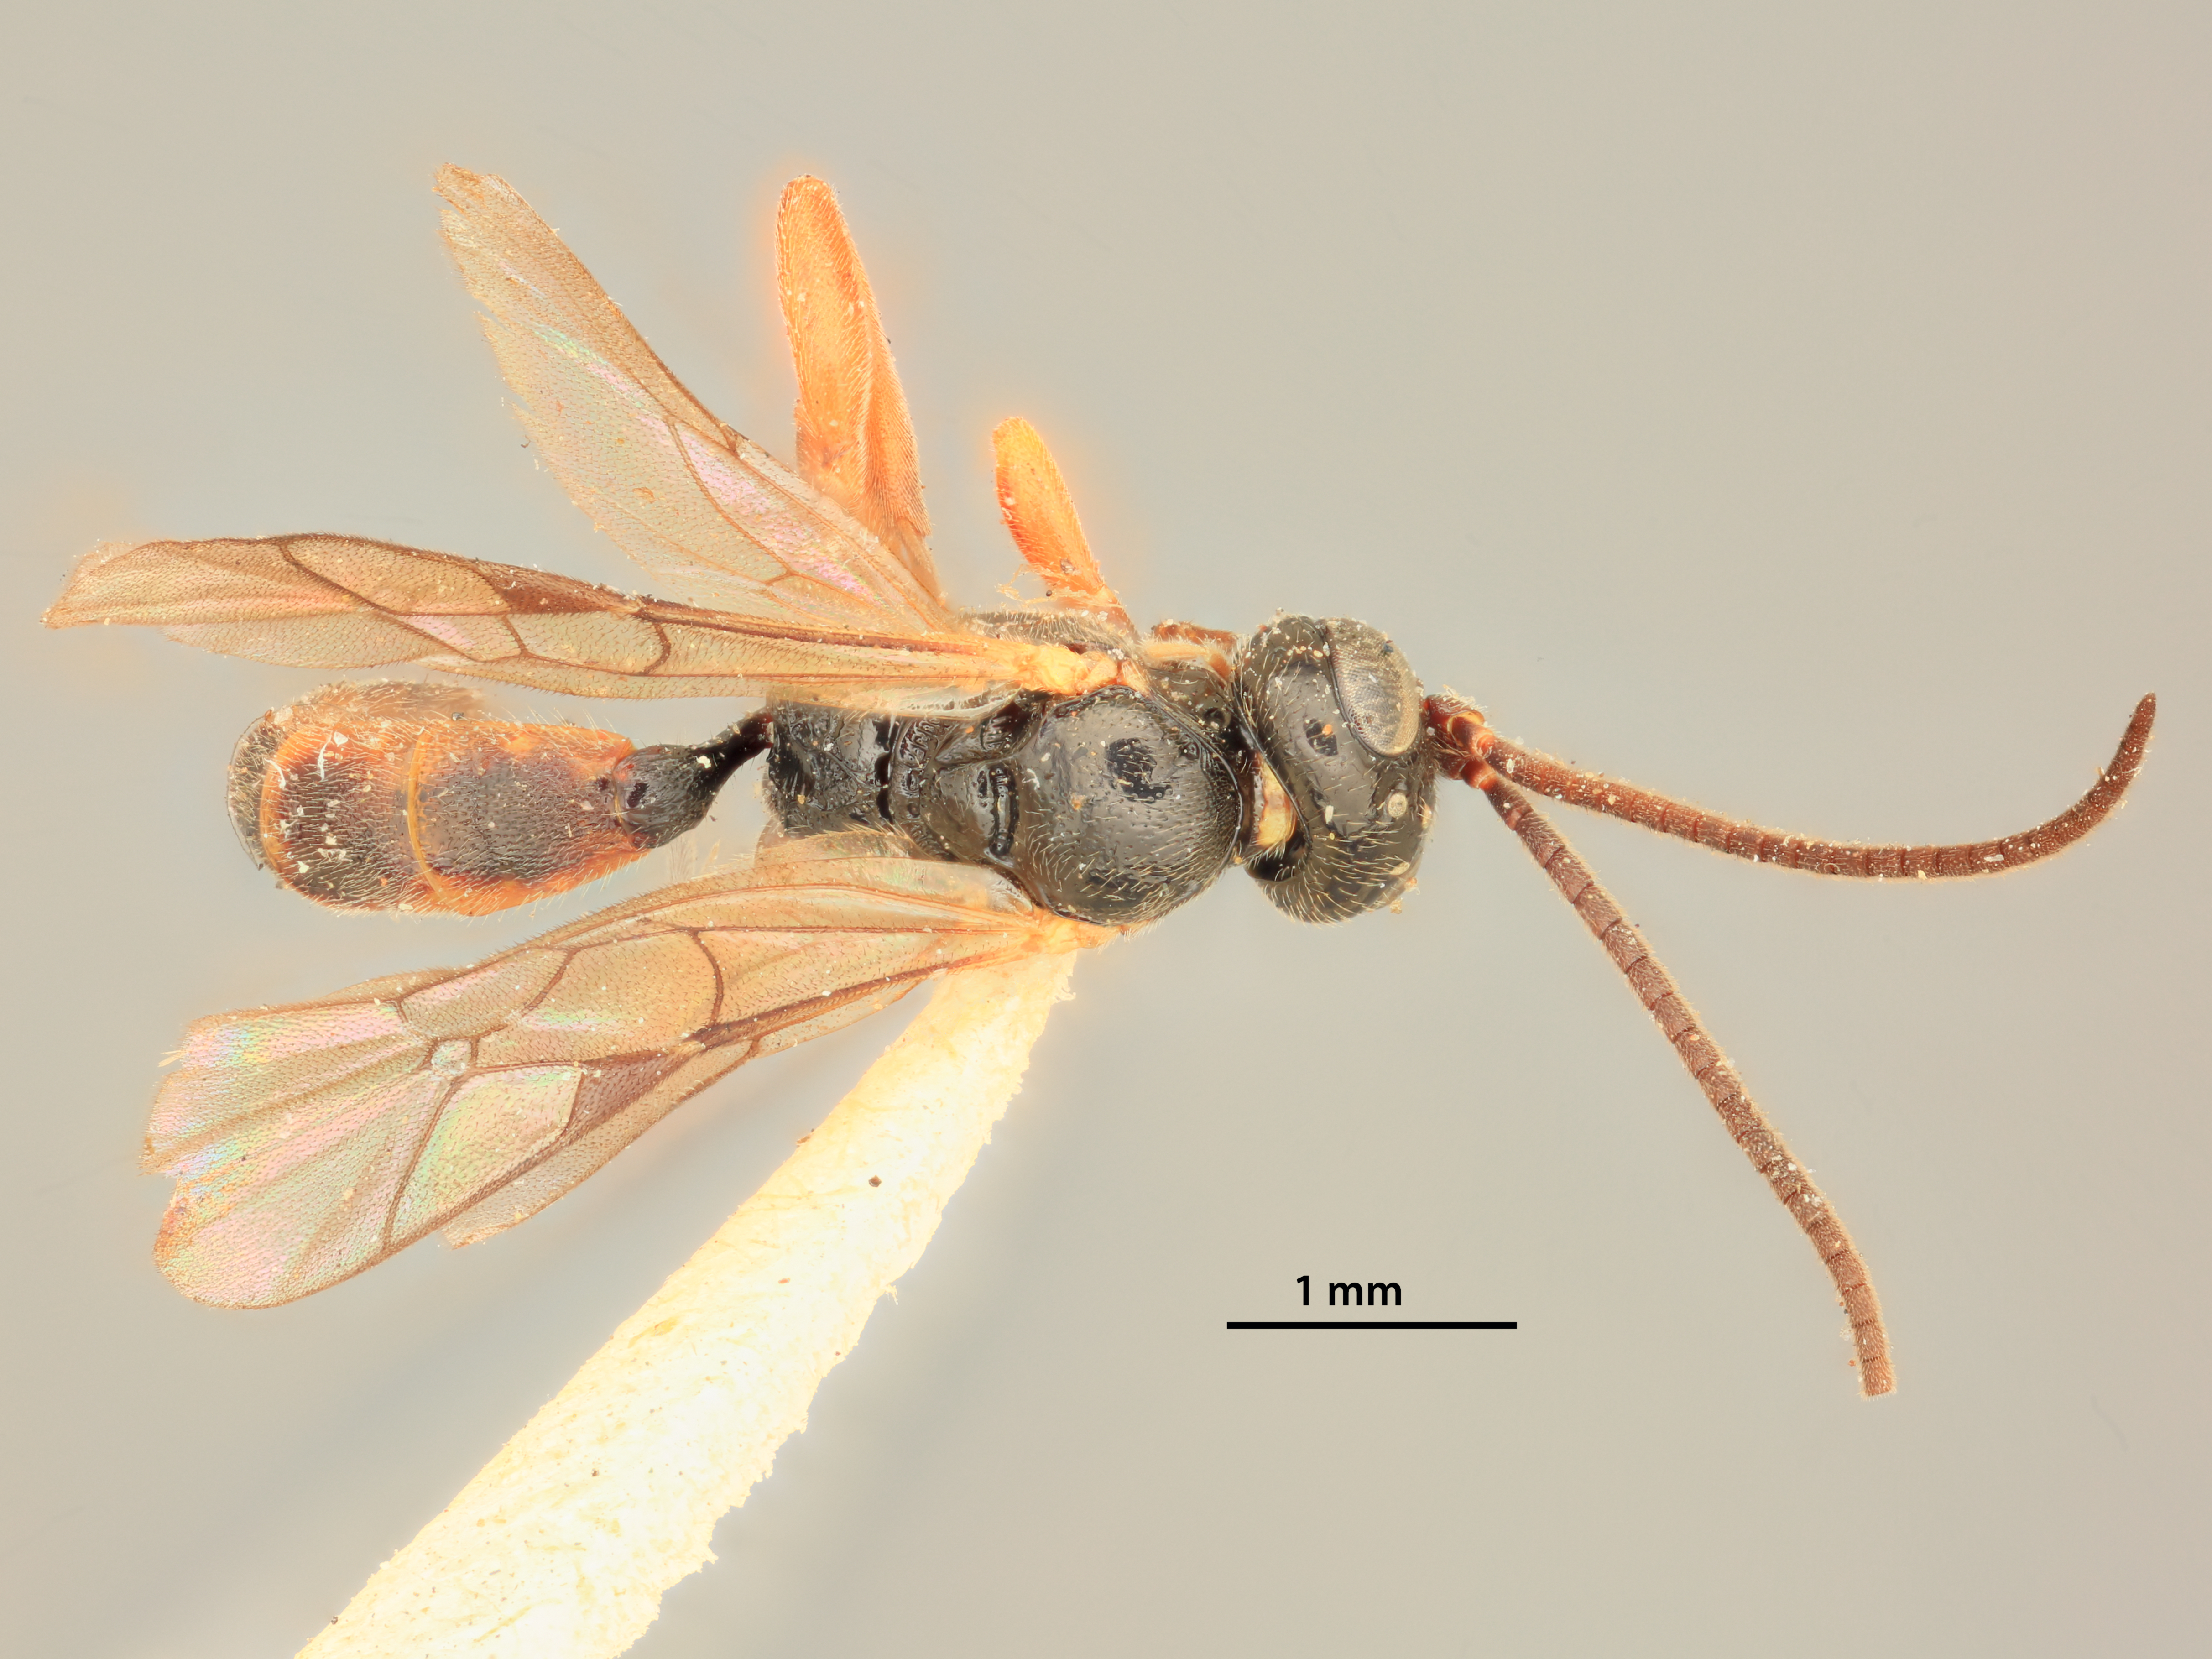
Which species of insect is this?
Phygadeuon taeniatus
